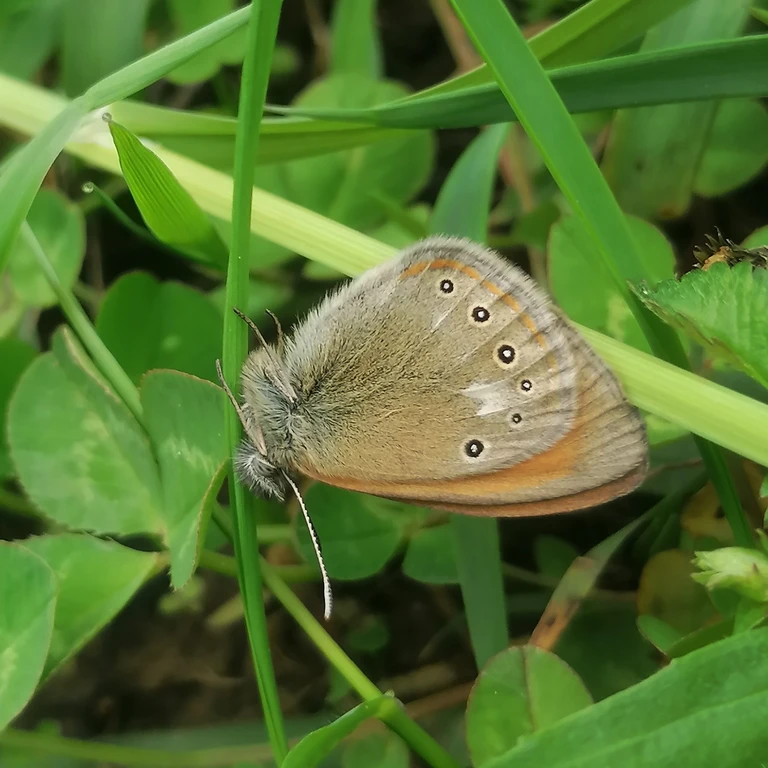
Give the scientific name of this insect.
Coenonympha glycerion (also Coenonympha iphis)
